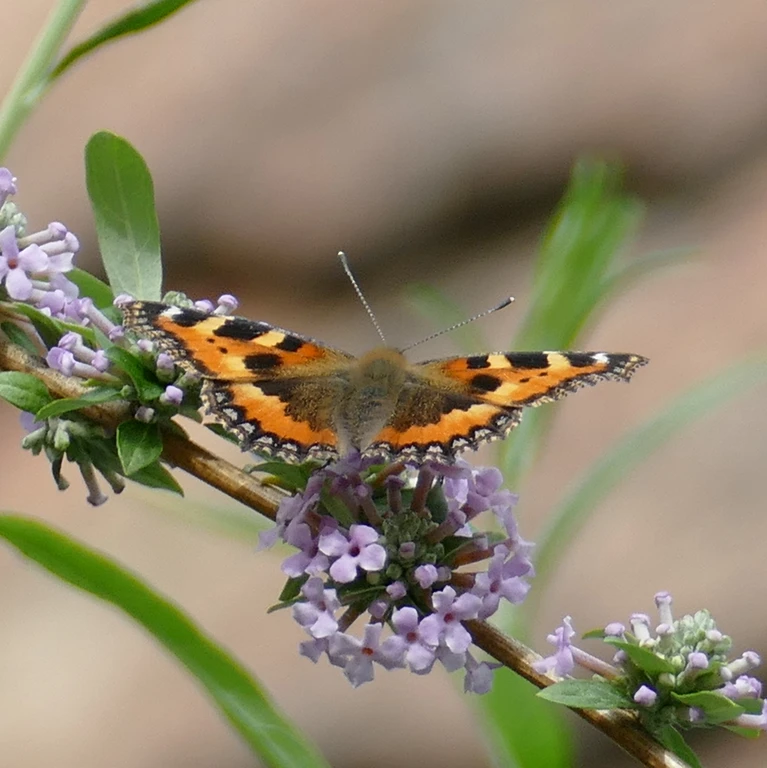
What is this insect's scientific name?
Aglais urticae
